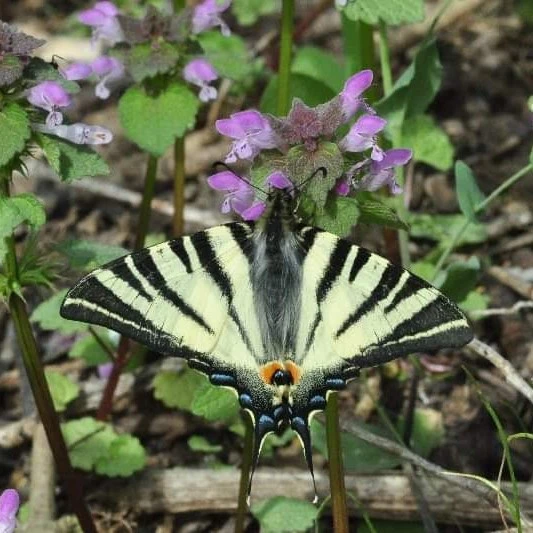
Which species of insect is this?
Iphiclides podalirius
